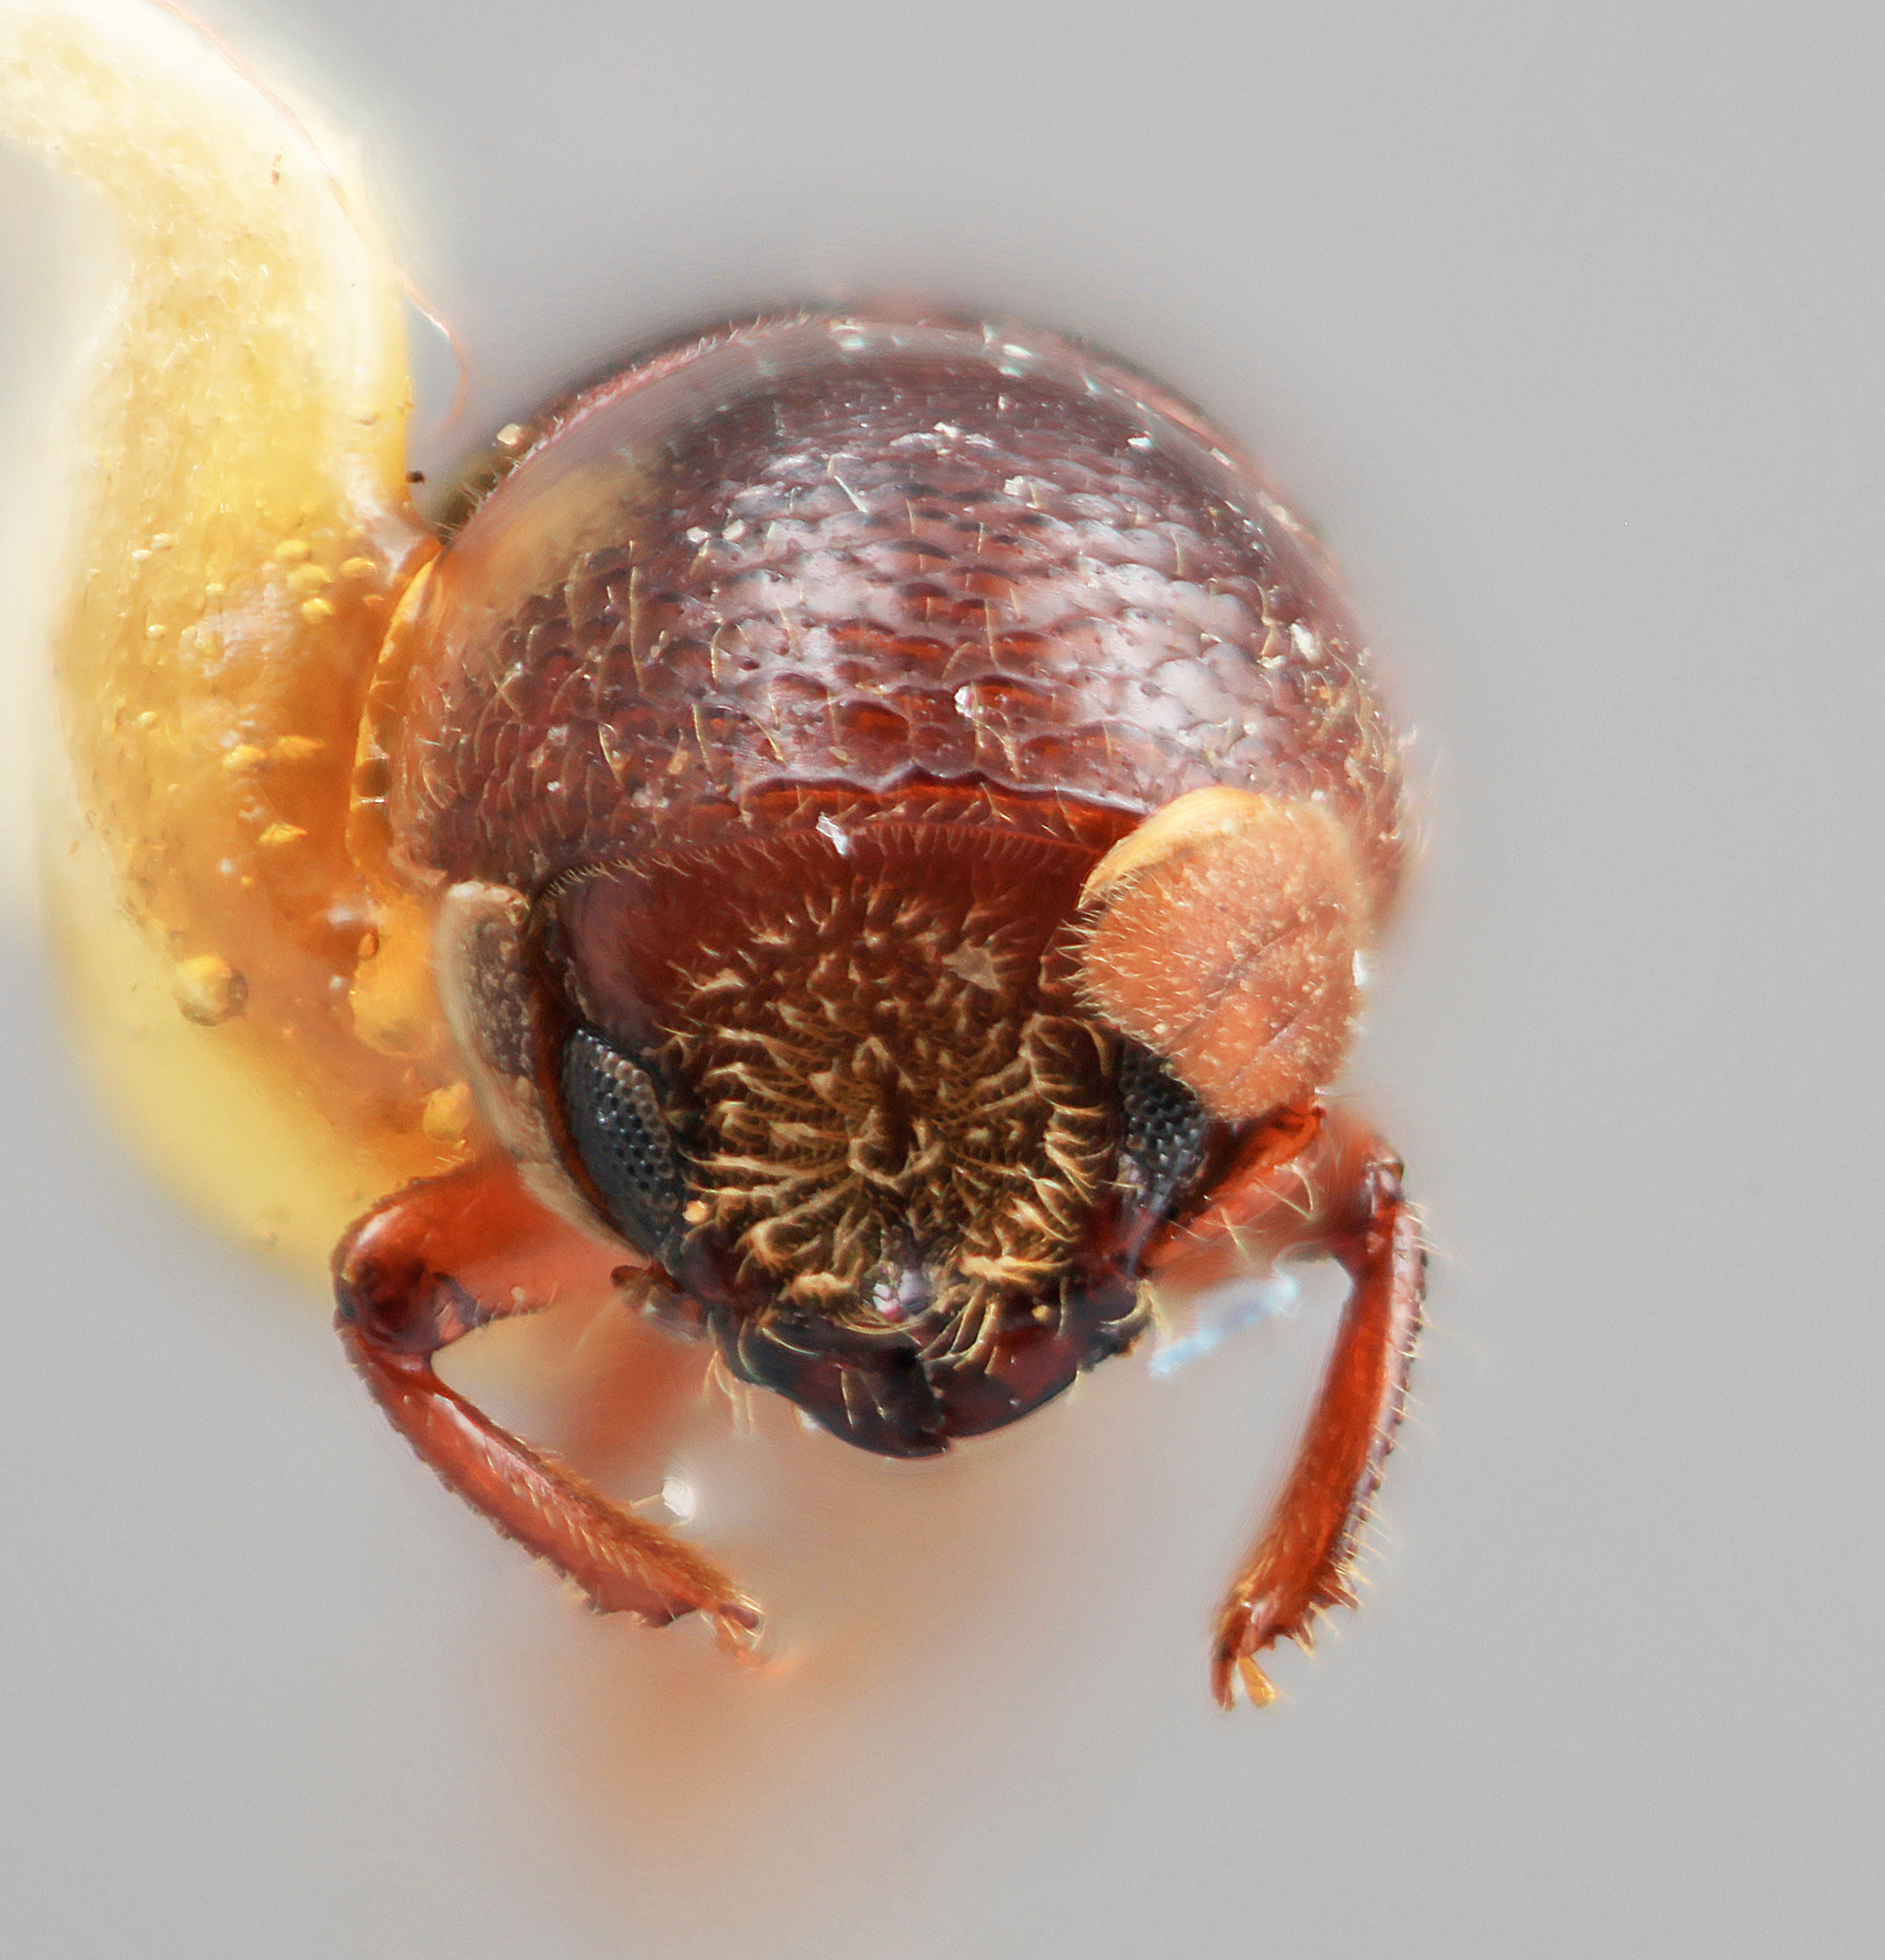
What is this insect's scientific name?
Corthylus zelus
